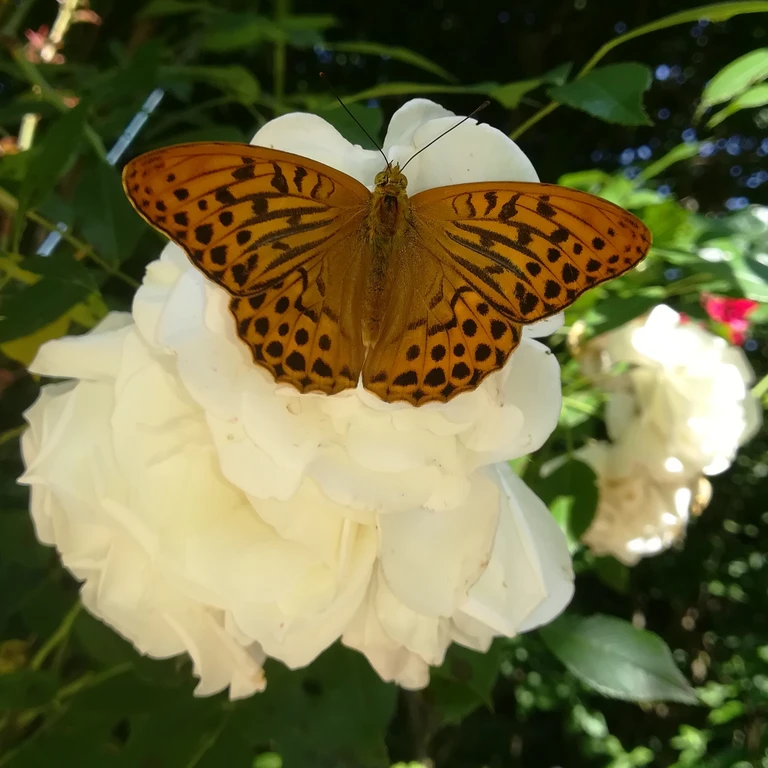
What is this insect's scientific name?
Argynnis paphia
